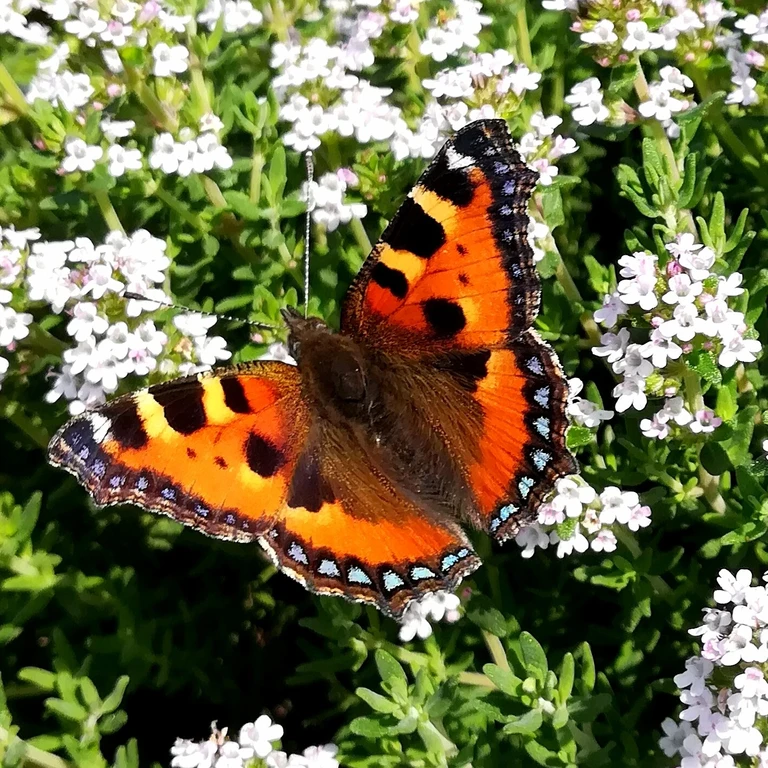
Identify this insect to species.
Aglais urticae
